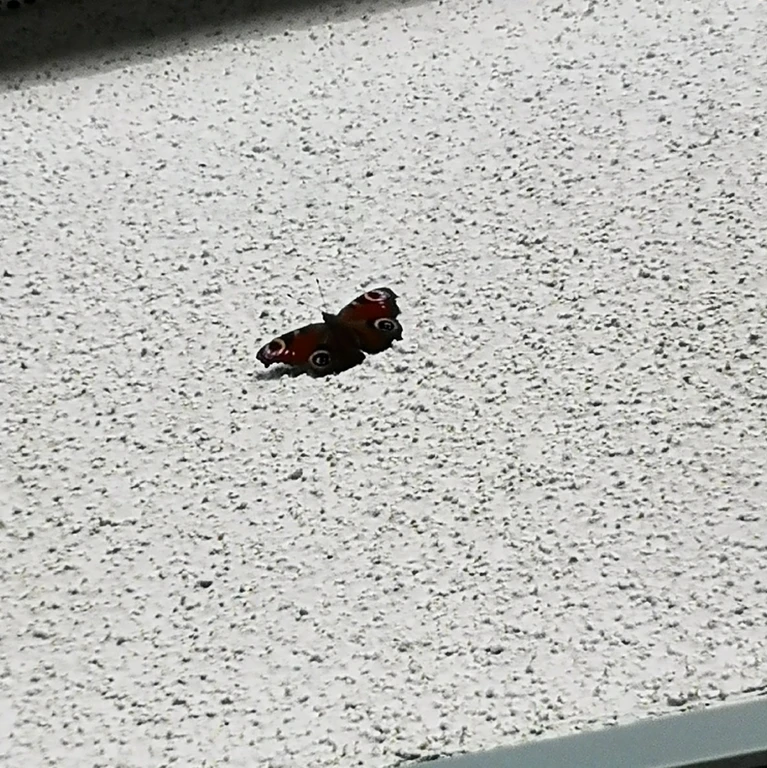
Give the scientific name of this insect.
Aglais io
